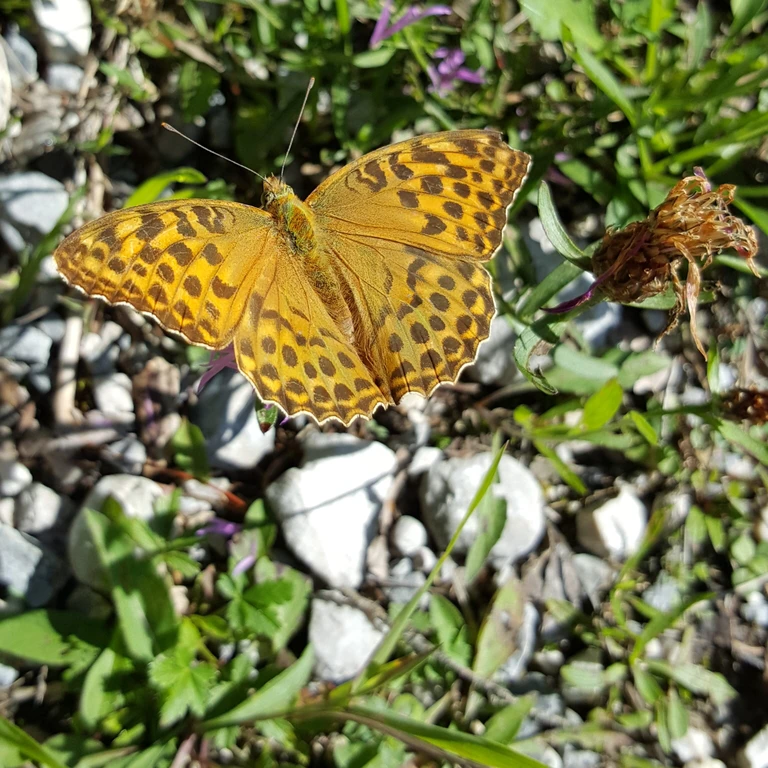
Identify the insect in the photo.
Argynnis paphia
